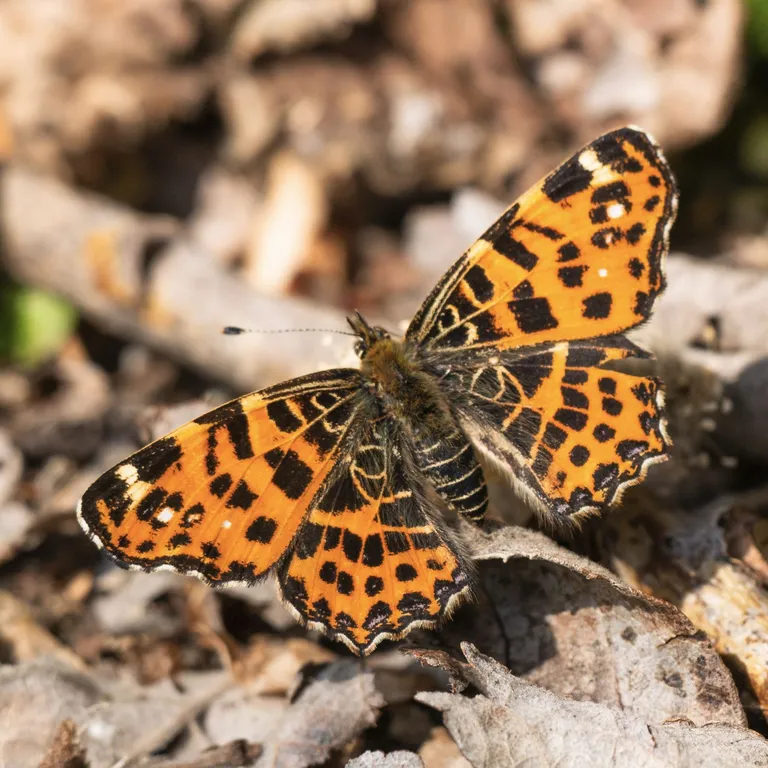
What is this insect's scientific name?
Araschnia levana
